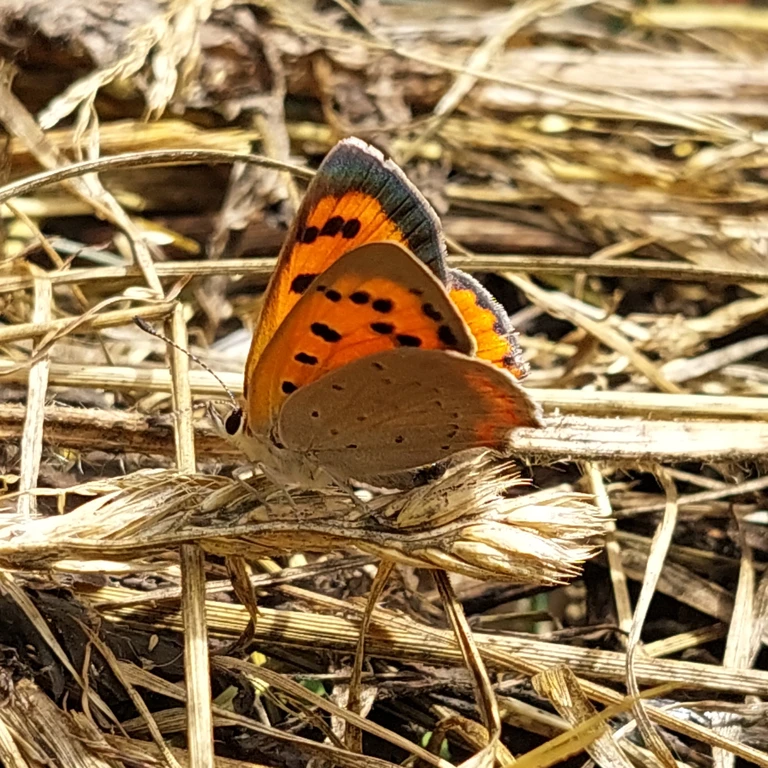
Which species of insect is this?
Lycaena phlaeas
